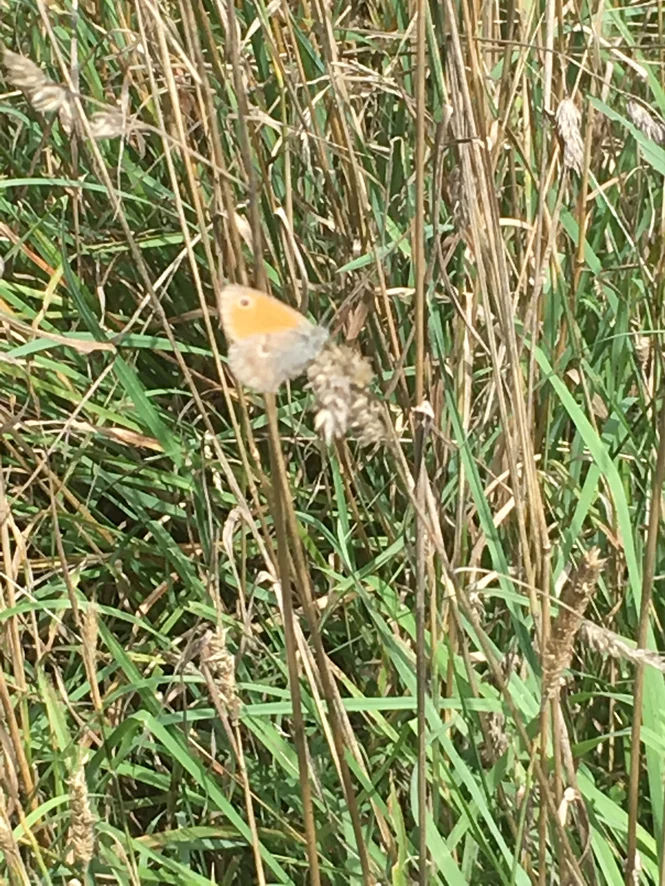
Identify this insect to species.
Coenonympha pamphilus
